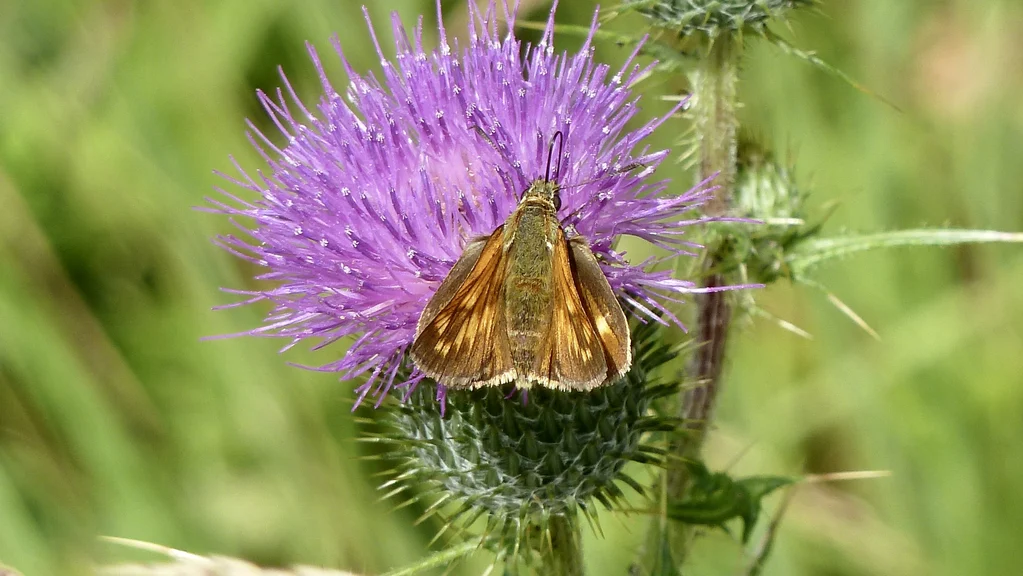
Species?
Ochlodes sylvanus (also Ochlodes venata)
